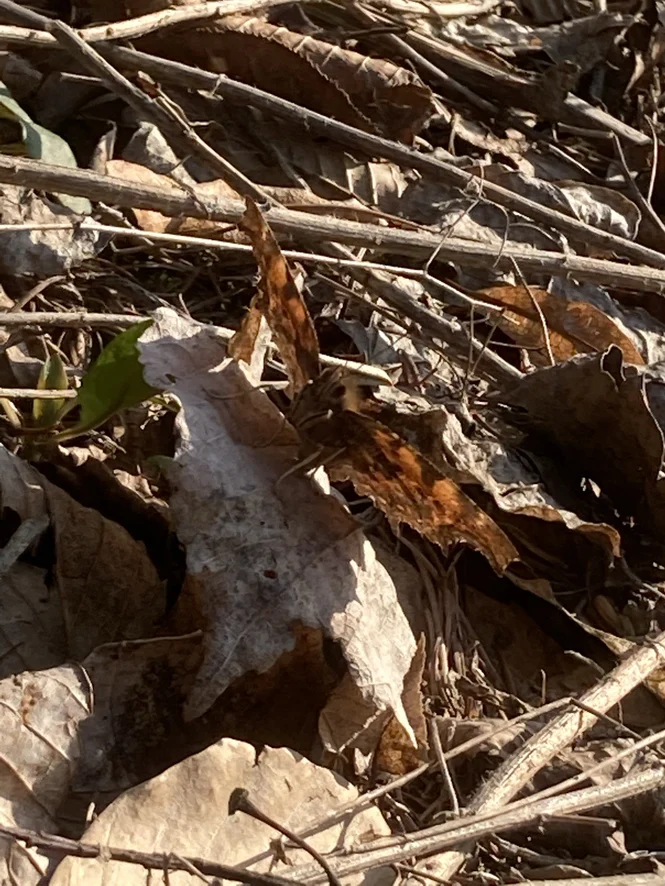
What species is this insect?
Polygonia c-album
